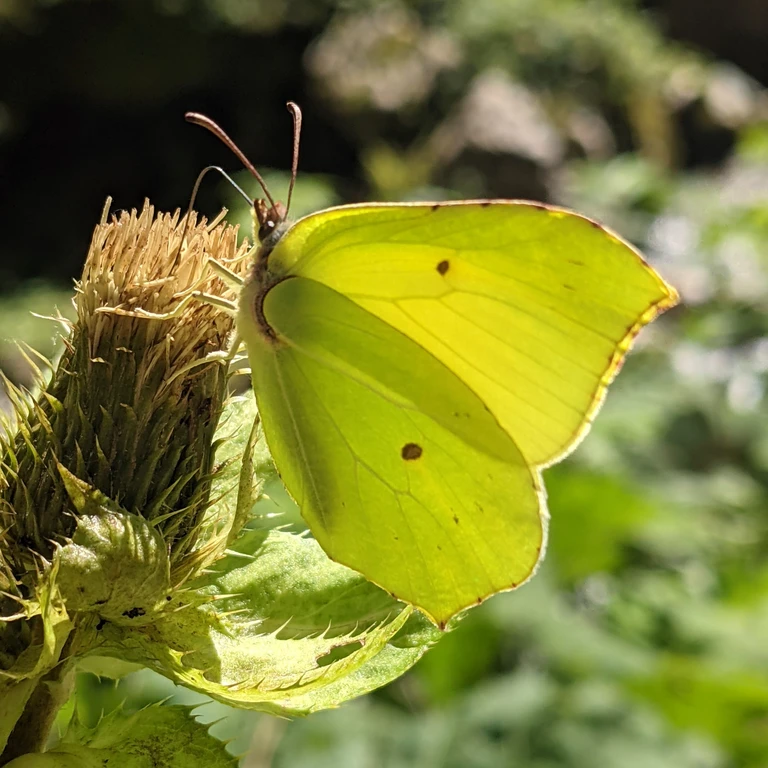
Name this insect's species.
Gonepteryx rhamni
